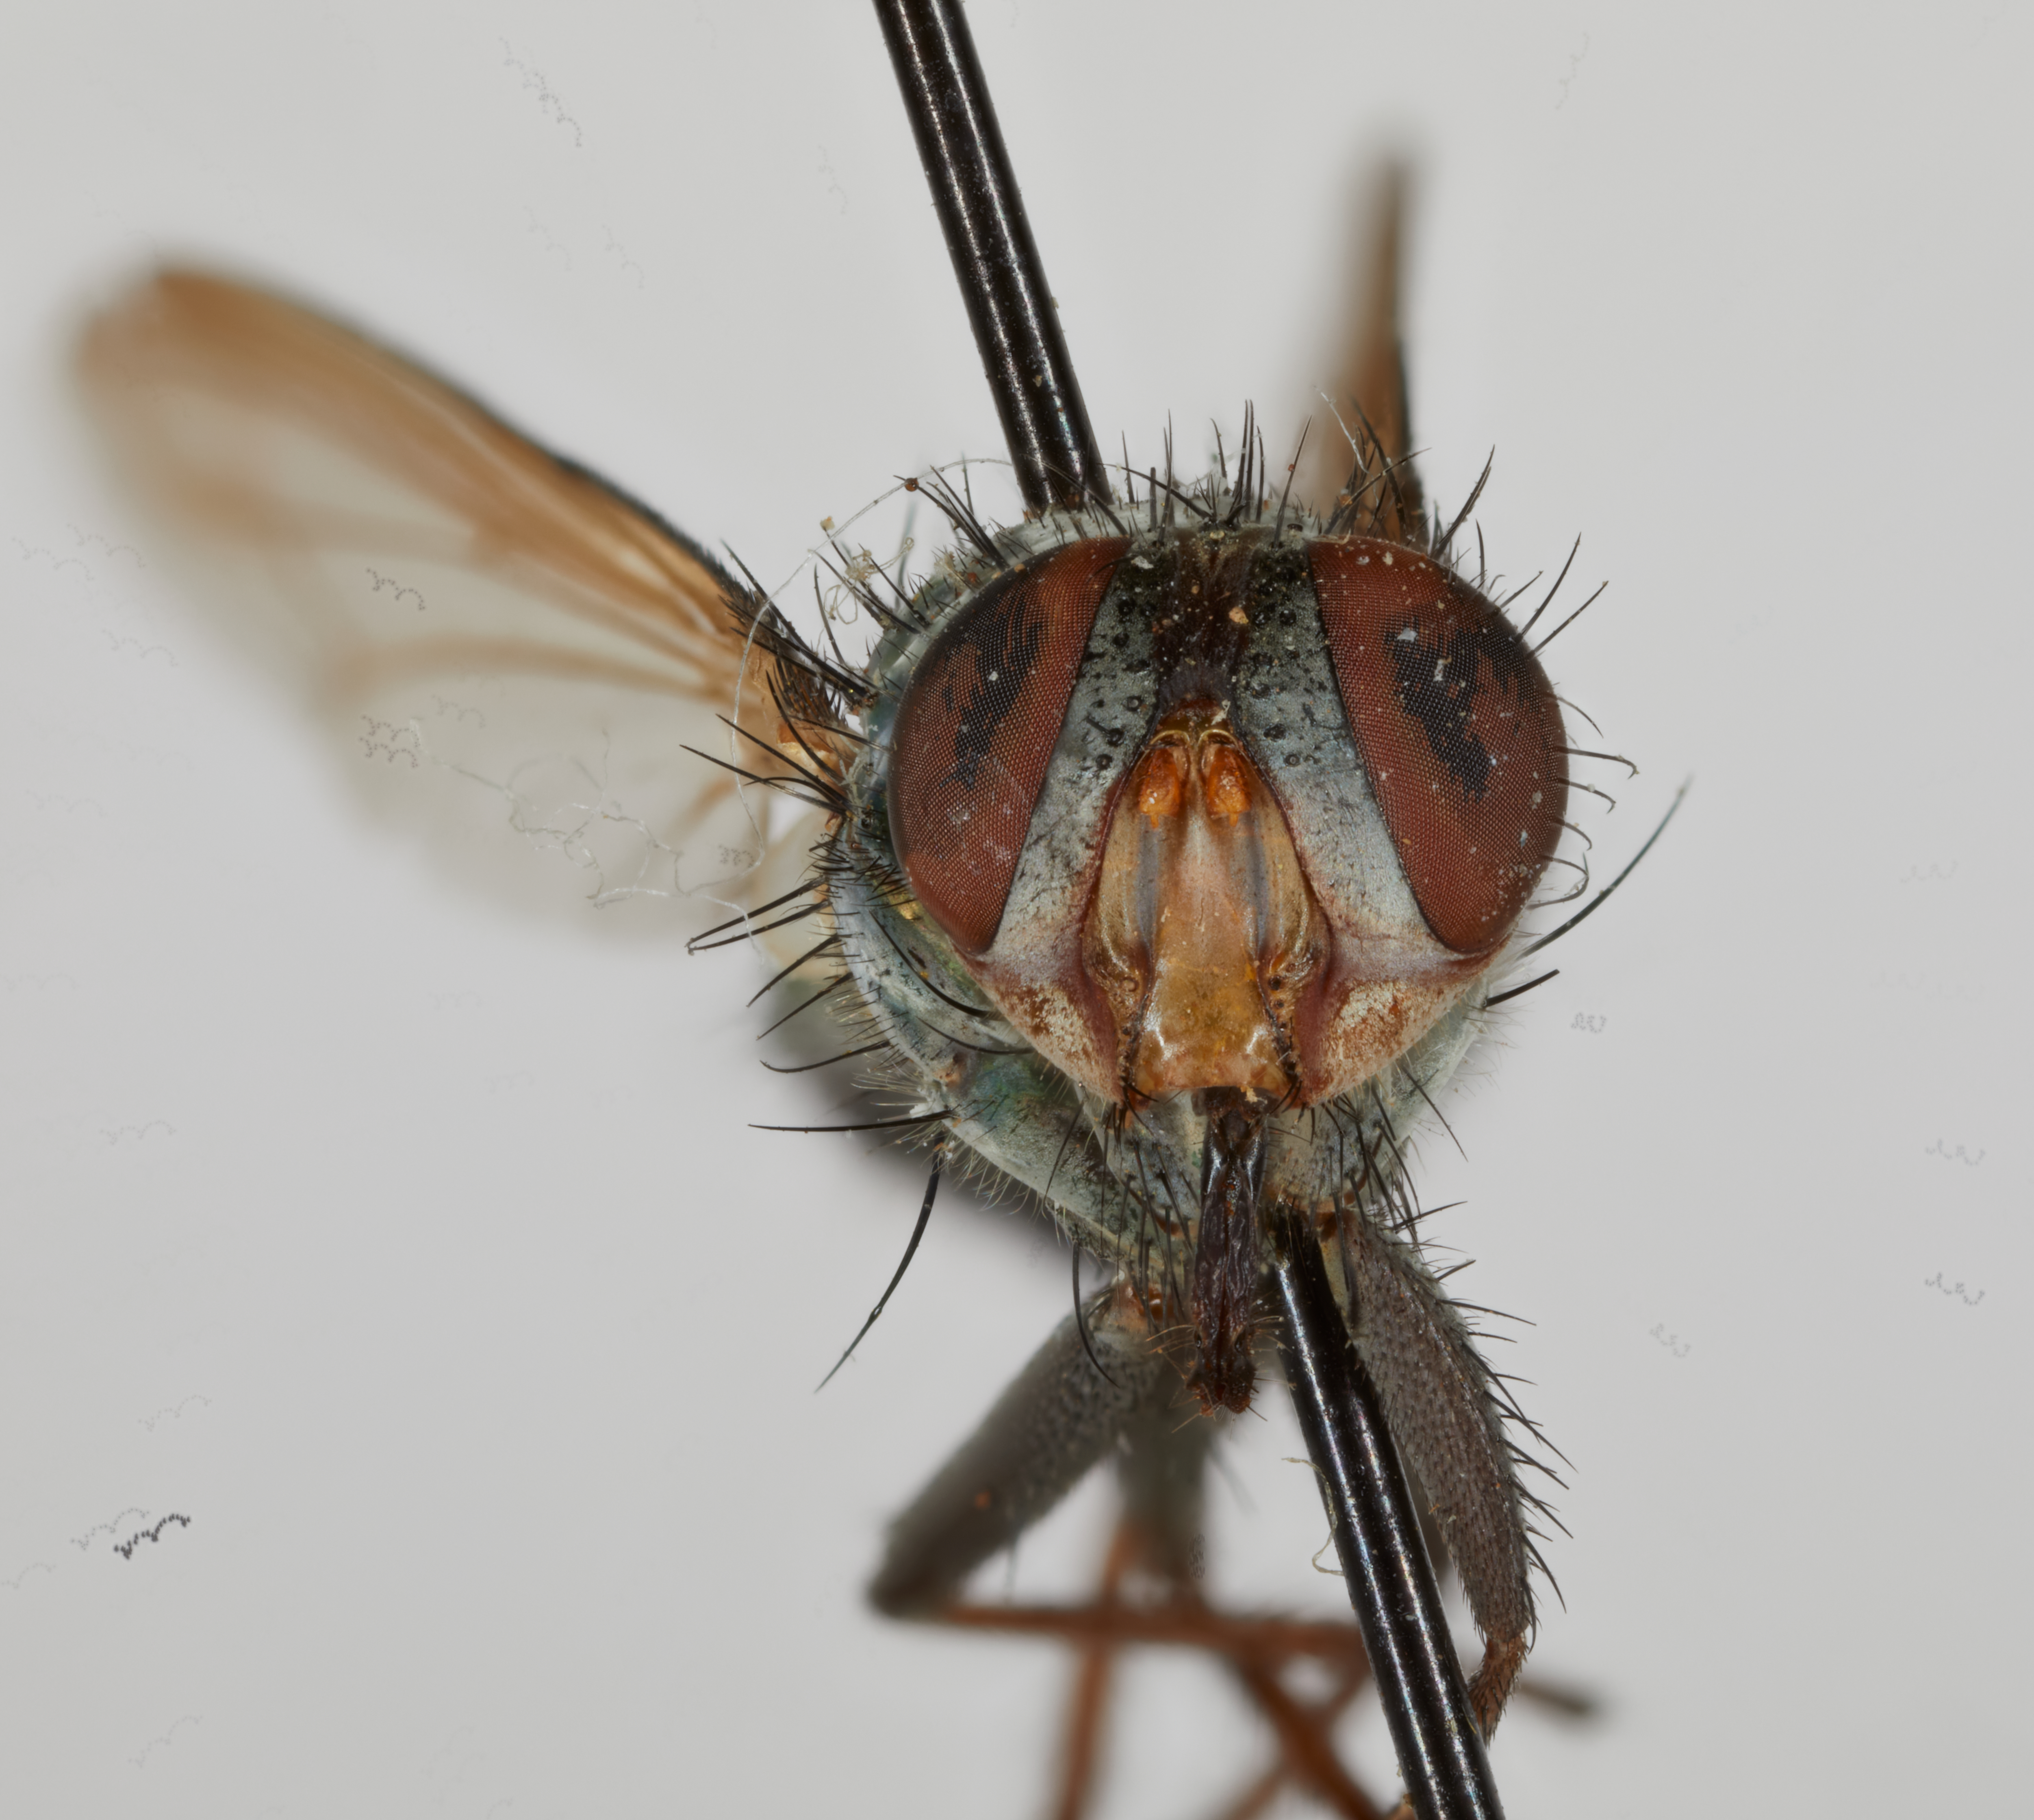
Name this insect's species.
Idiopsis buccata (also Strongyloneura buccata)
